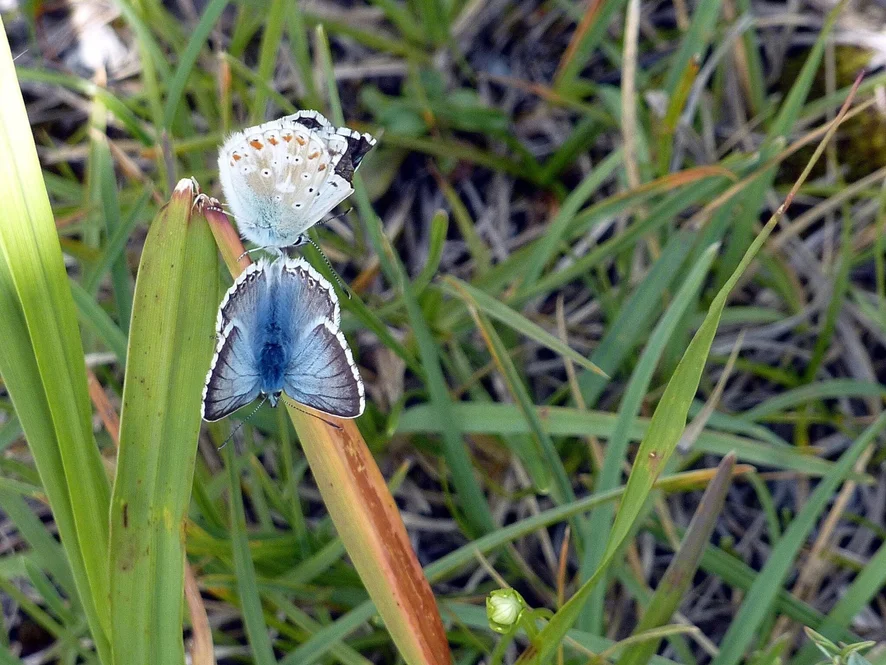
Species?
Lysandra coridon
